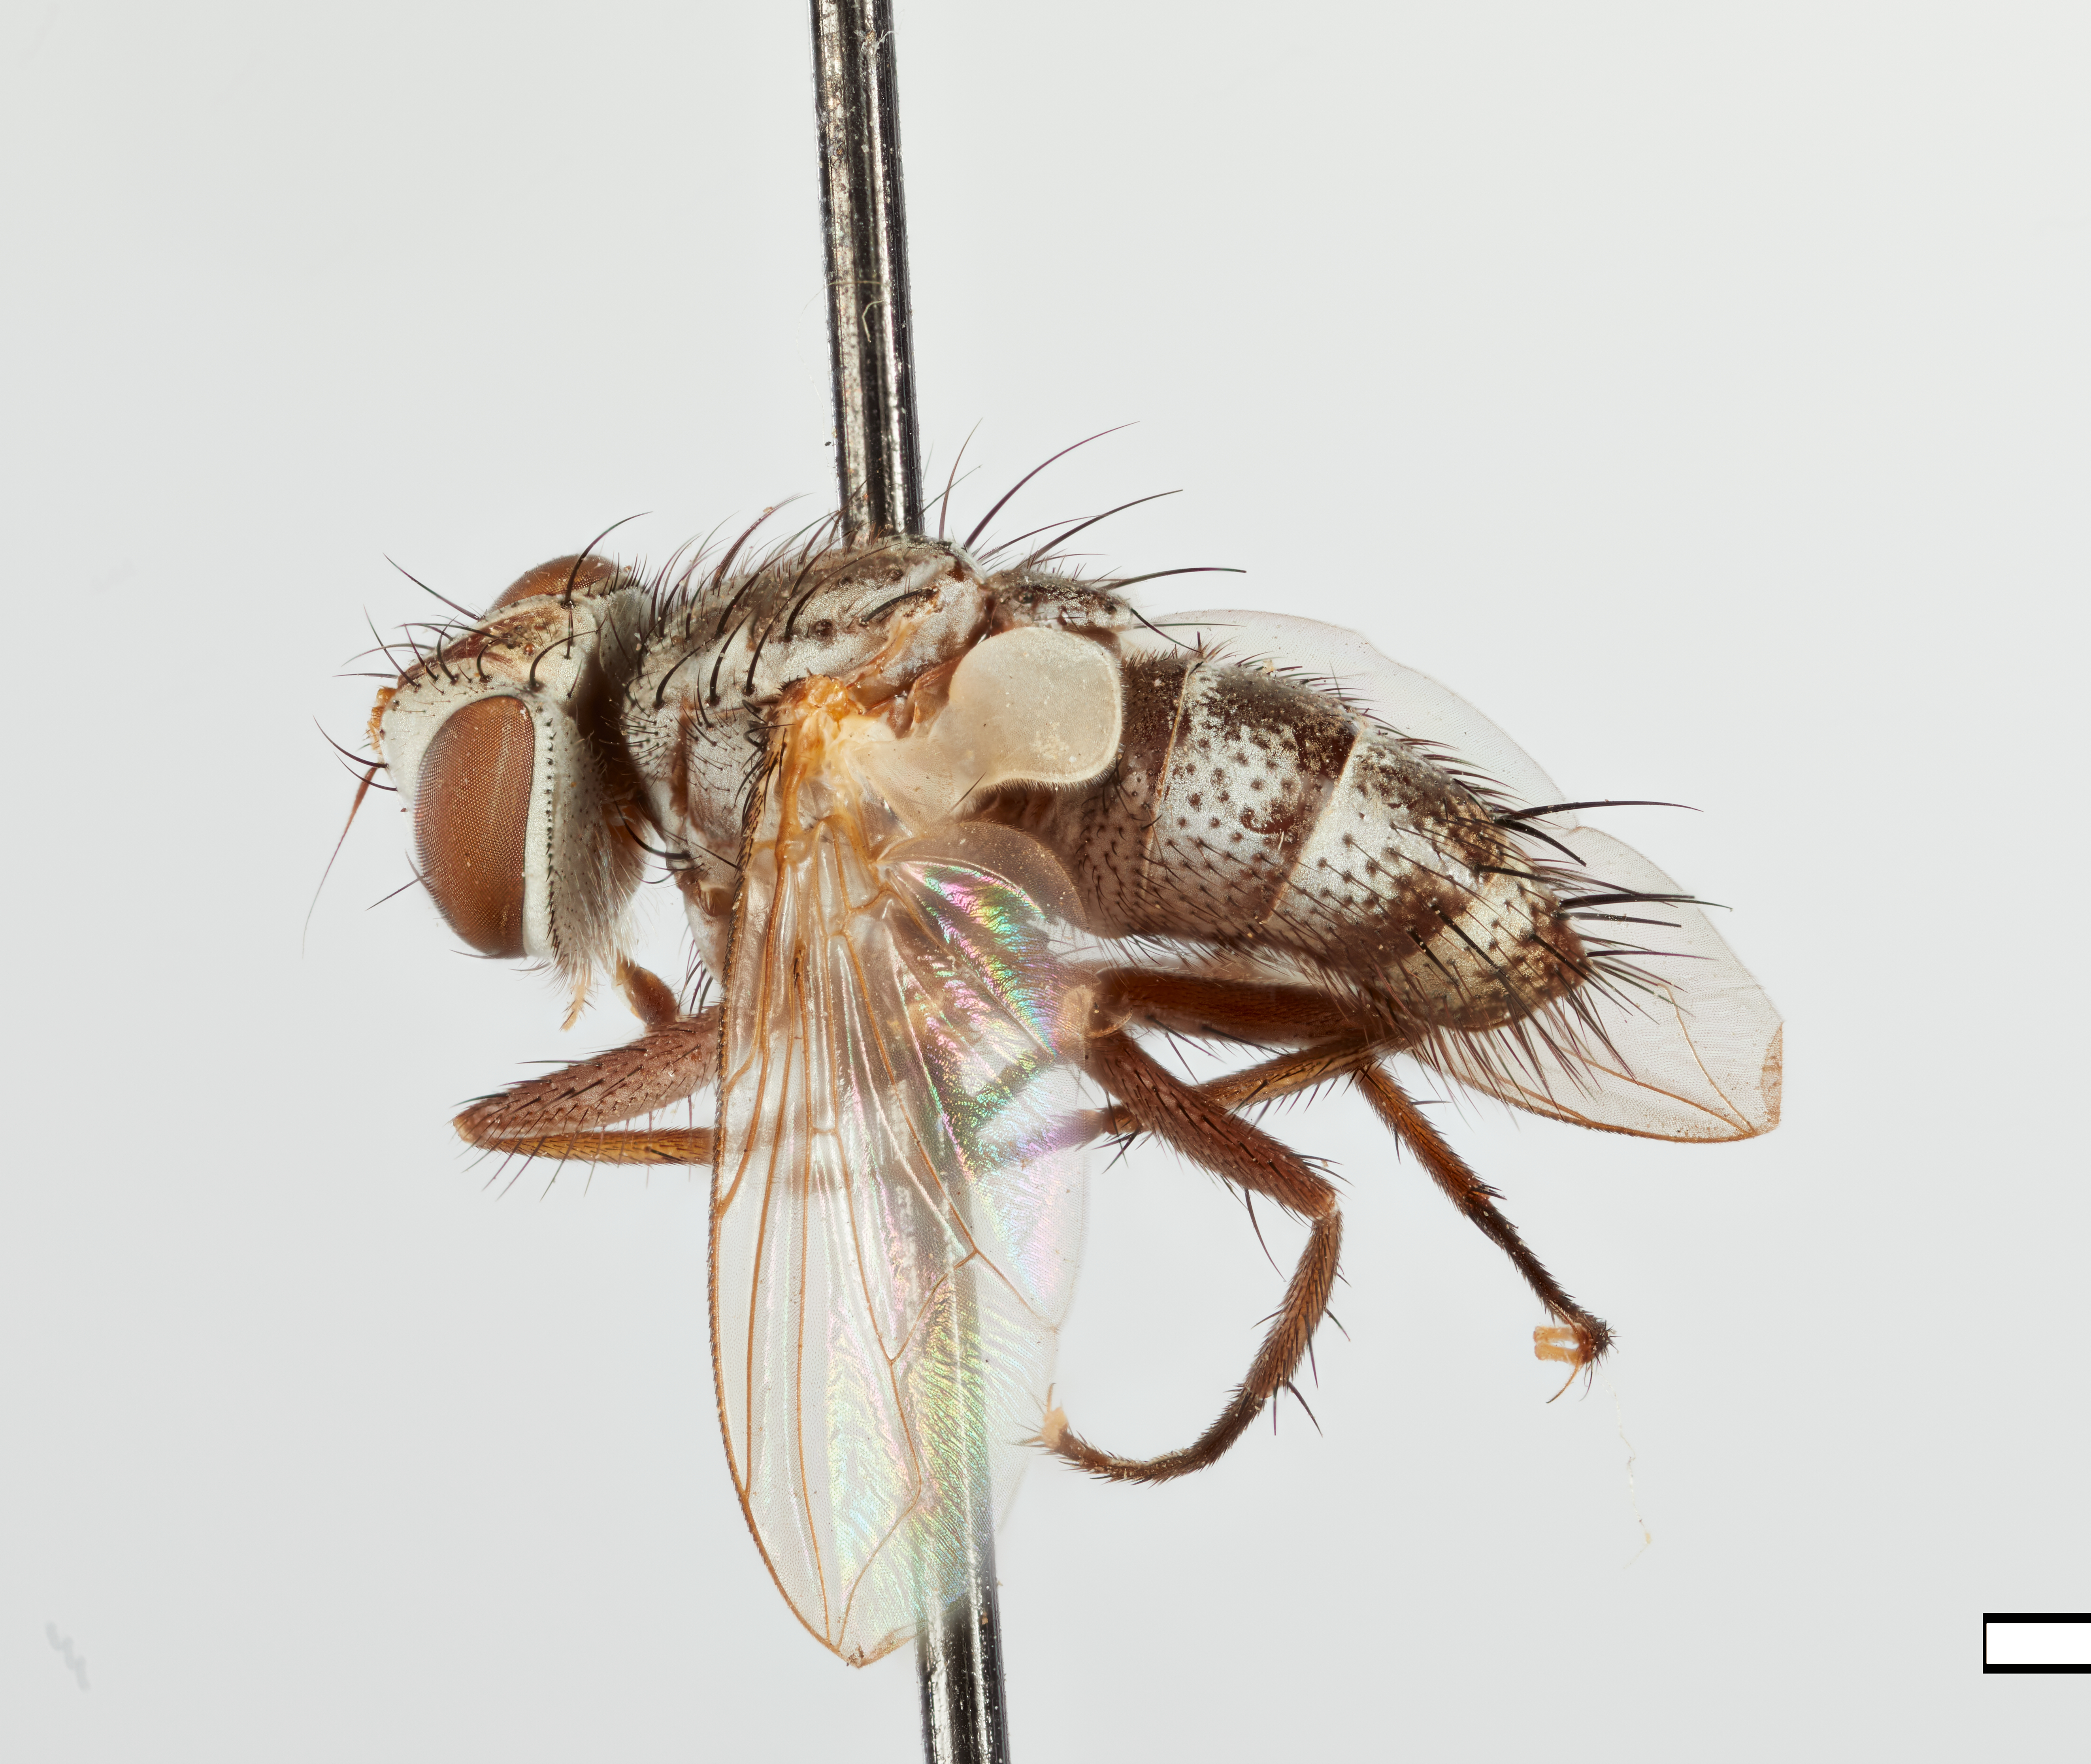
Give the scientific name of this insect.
Exorista ceratomiae
